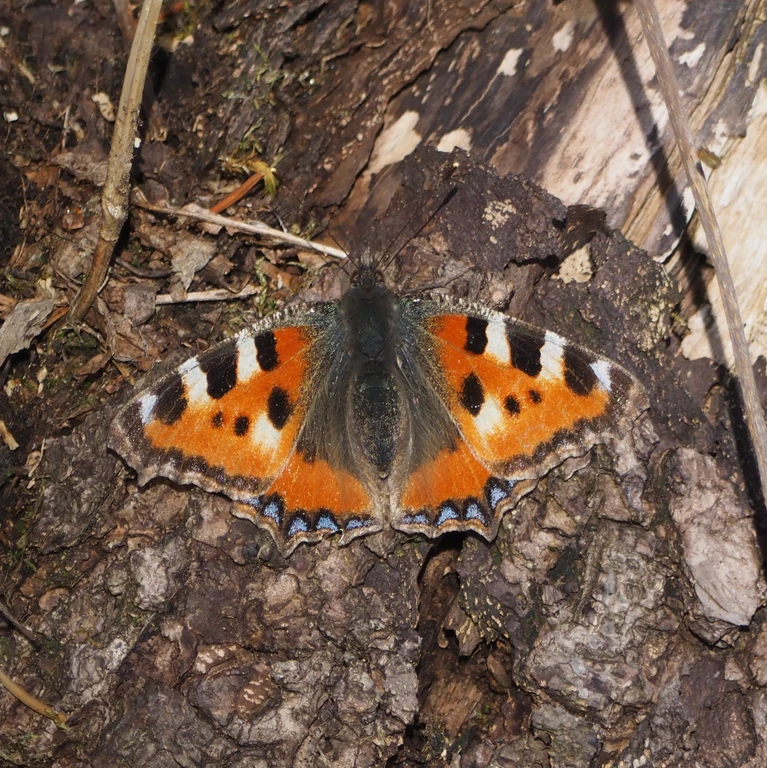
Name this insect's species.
Aglais urticae
